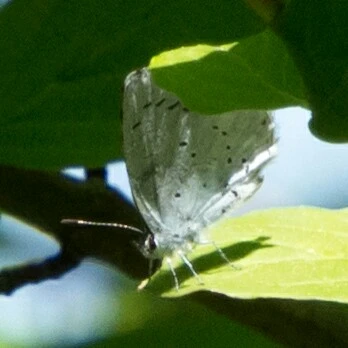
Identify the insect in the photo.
Celastrina argiolus
